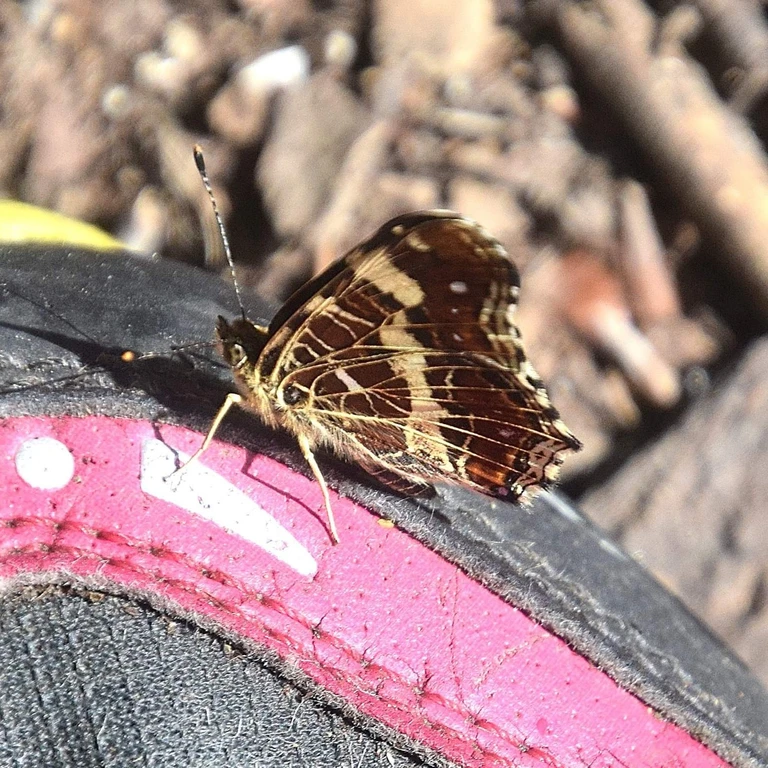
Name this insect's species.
Araschnia levana
